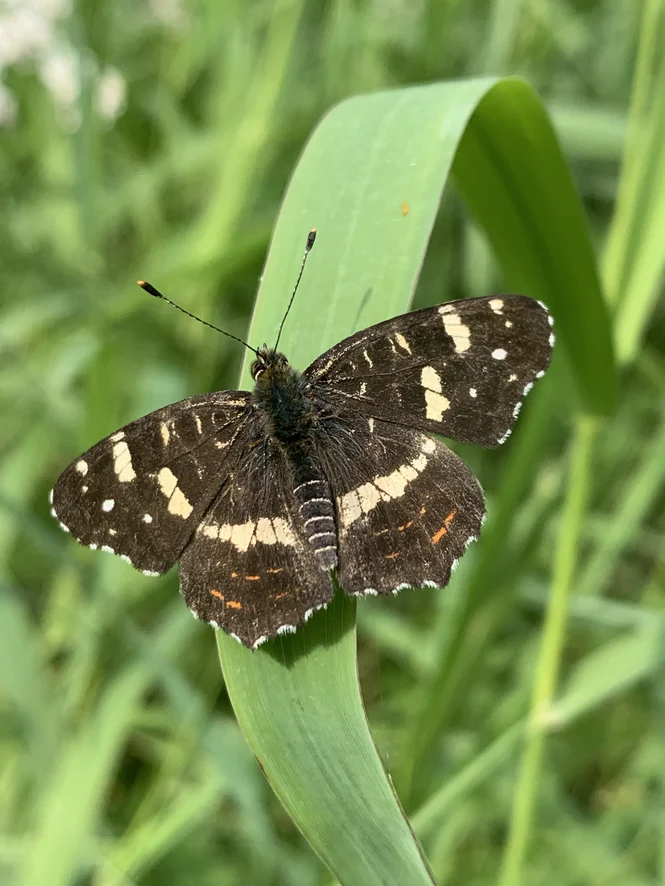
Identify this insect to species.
Araschnia levana
